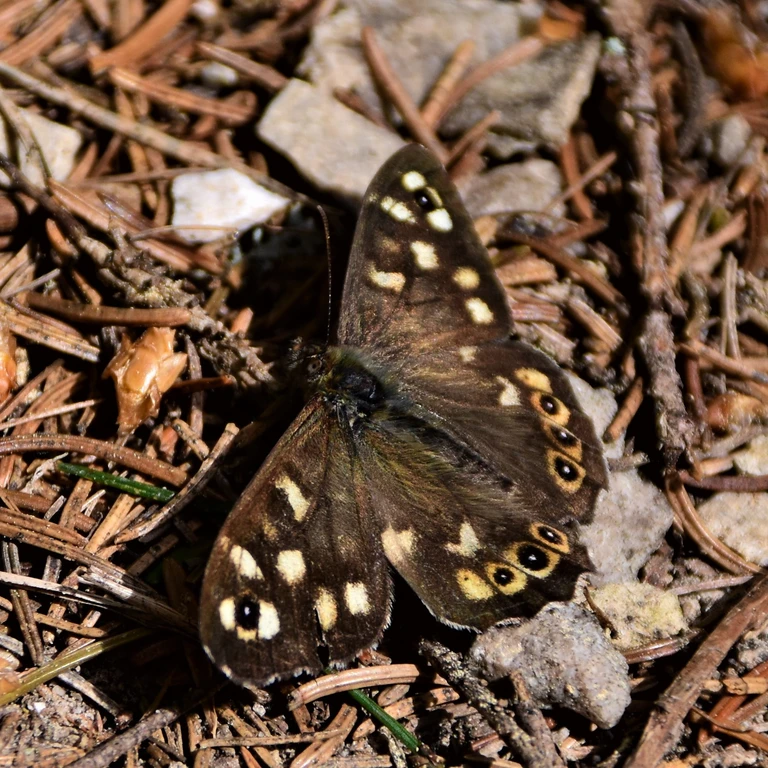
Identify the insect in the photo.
Pararge aegeria
